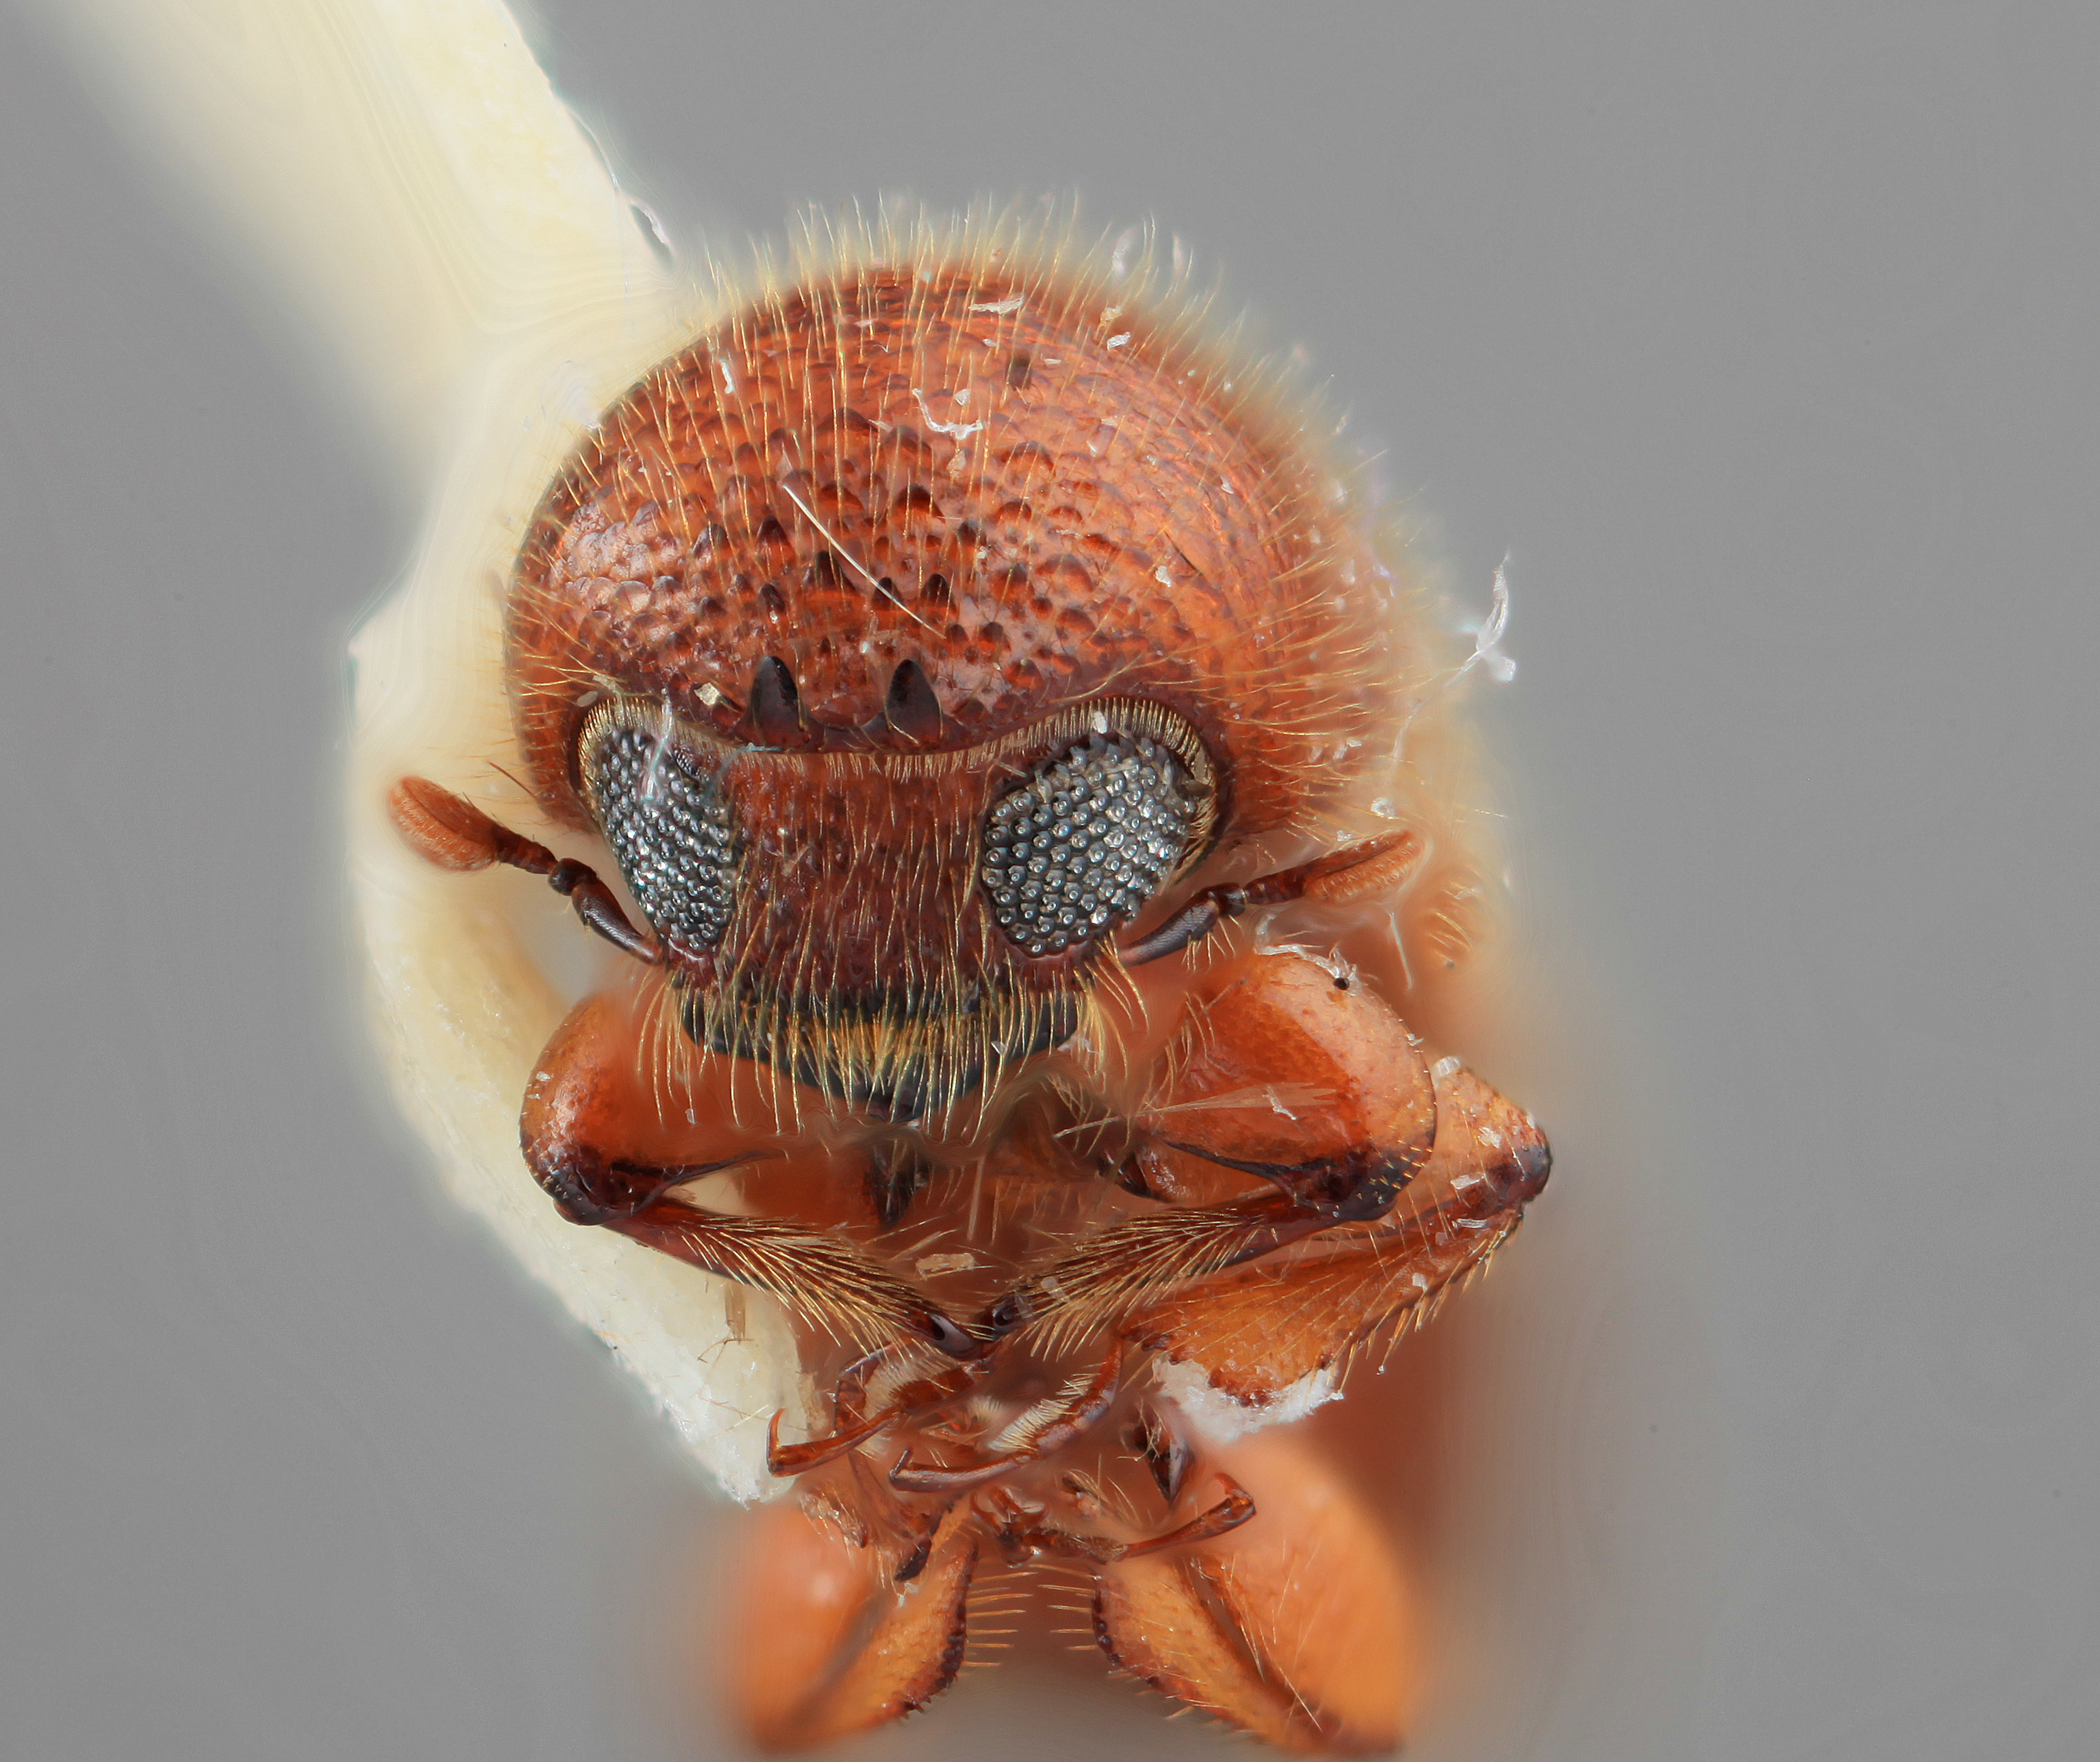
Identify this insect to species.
Sampsonius ensifer
